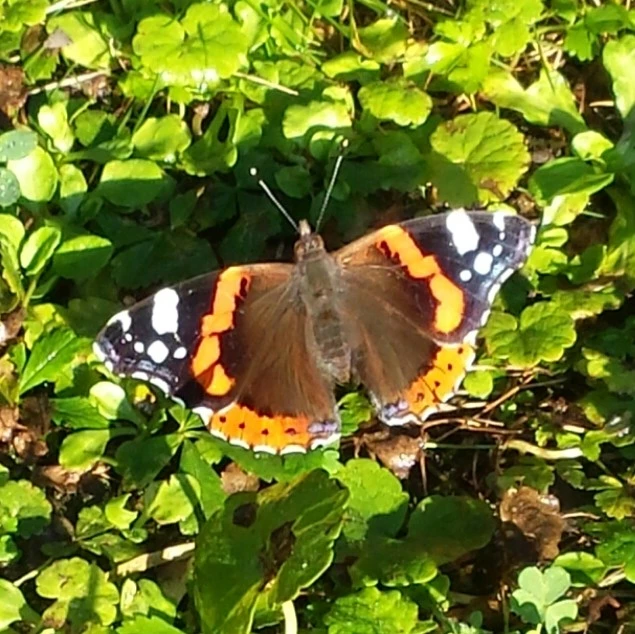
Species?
Vanessa atalanta
